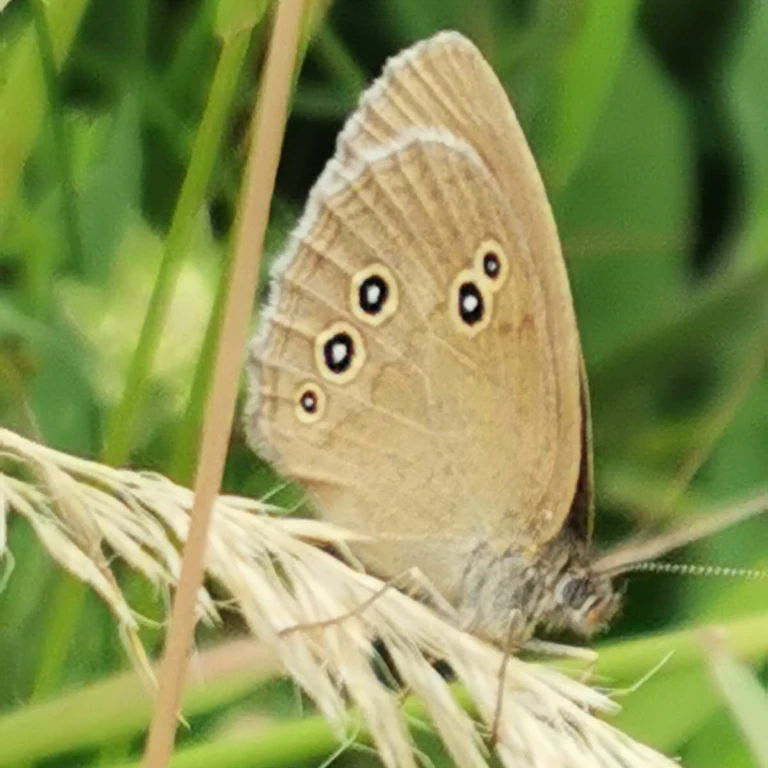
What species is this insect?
Aphantopus hyperantus
